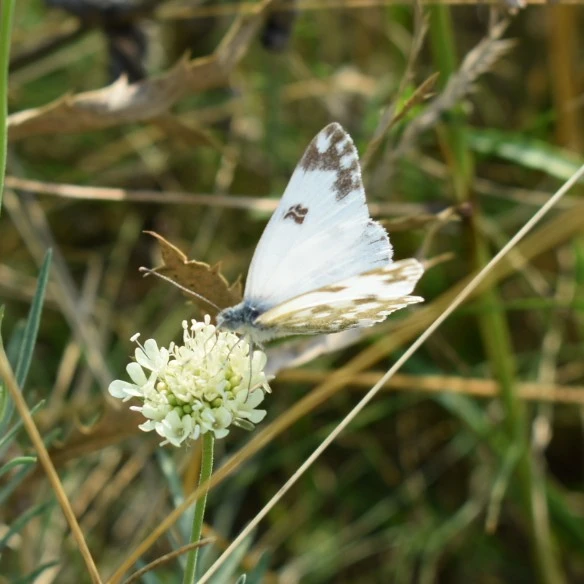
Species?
Pontia edusa
